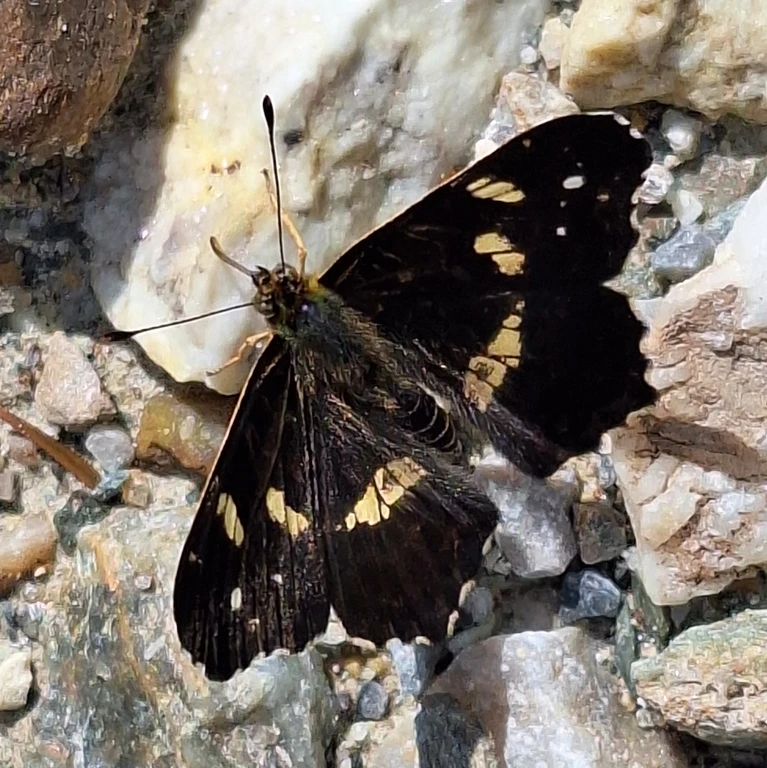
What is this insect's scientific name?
Araschnia levana
